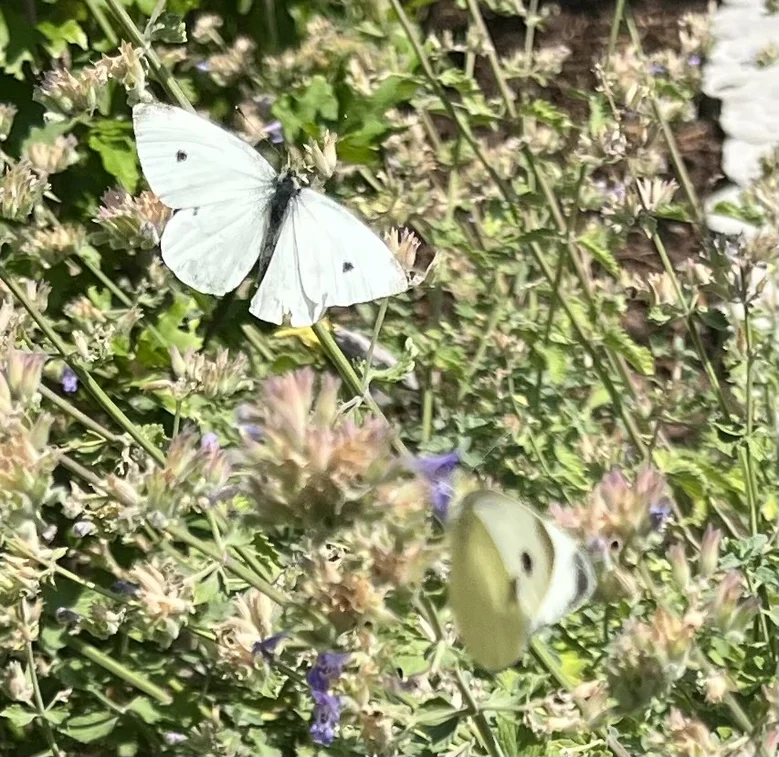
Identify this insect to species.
Pieris rapae
